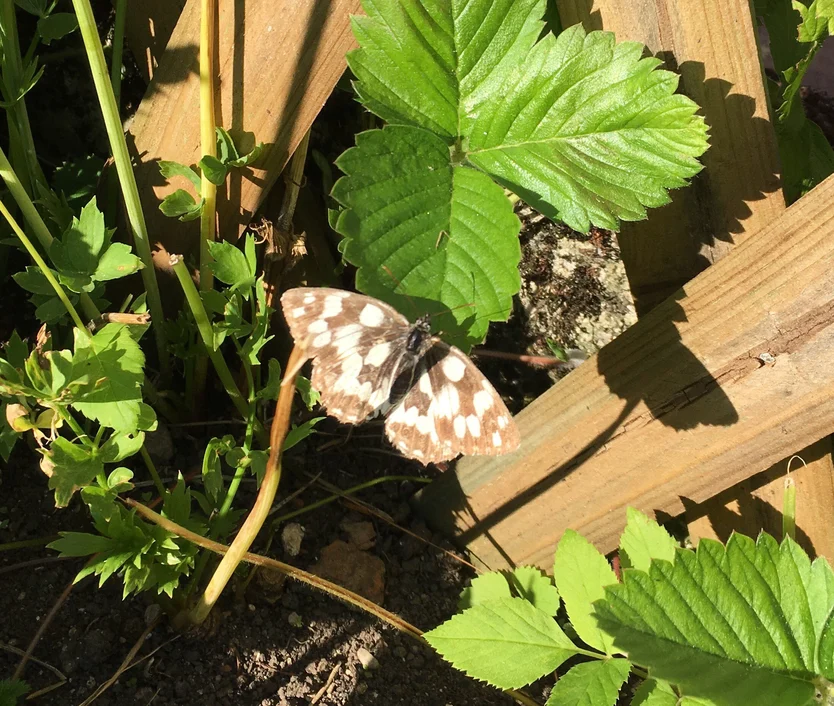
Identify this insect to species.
Melanargia galathea
